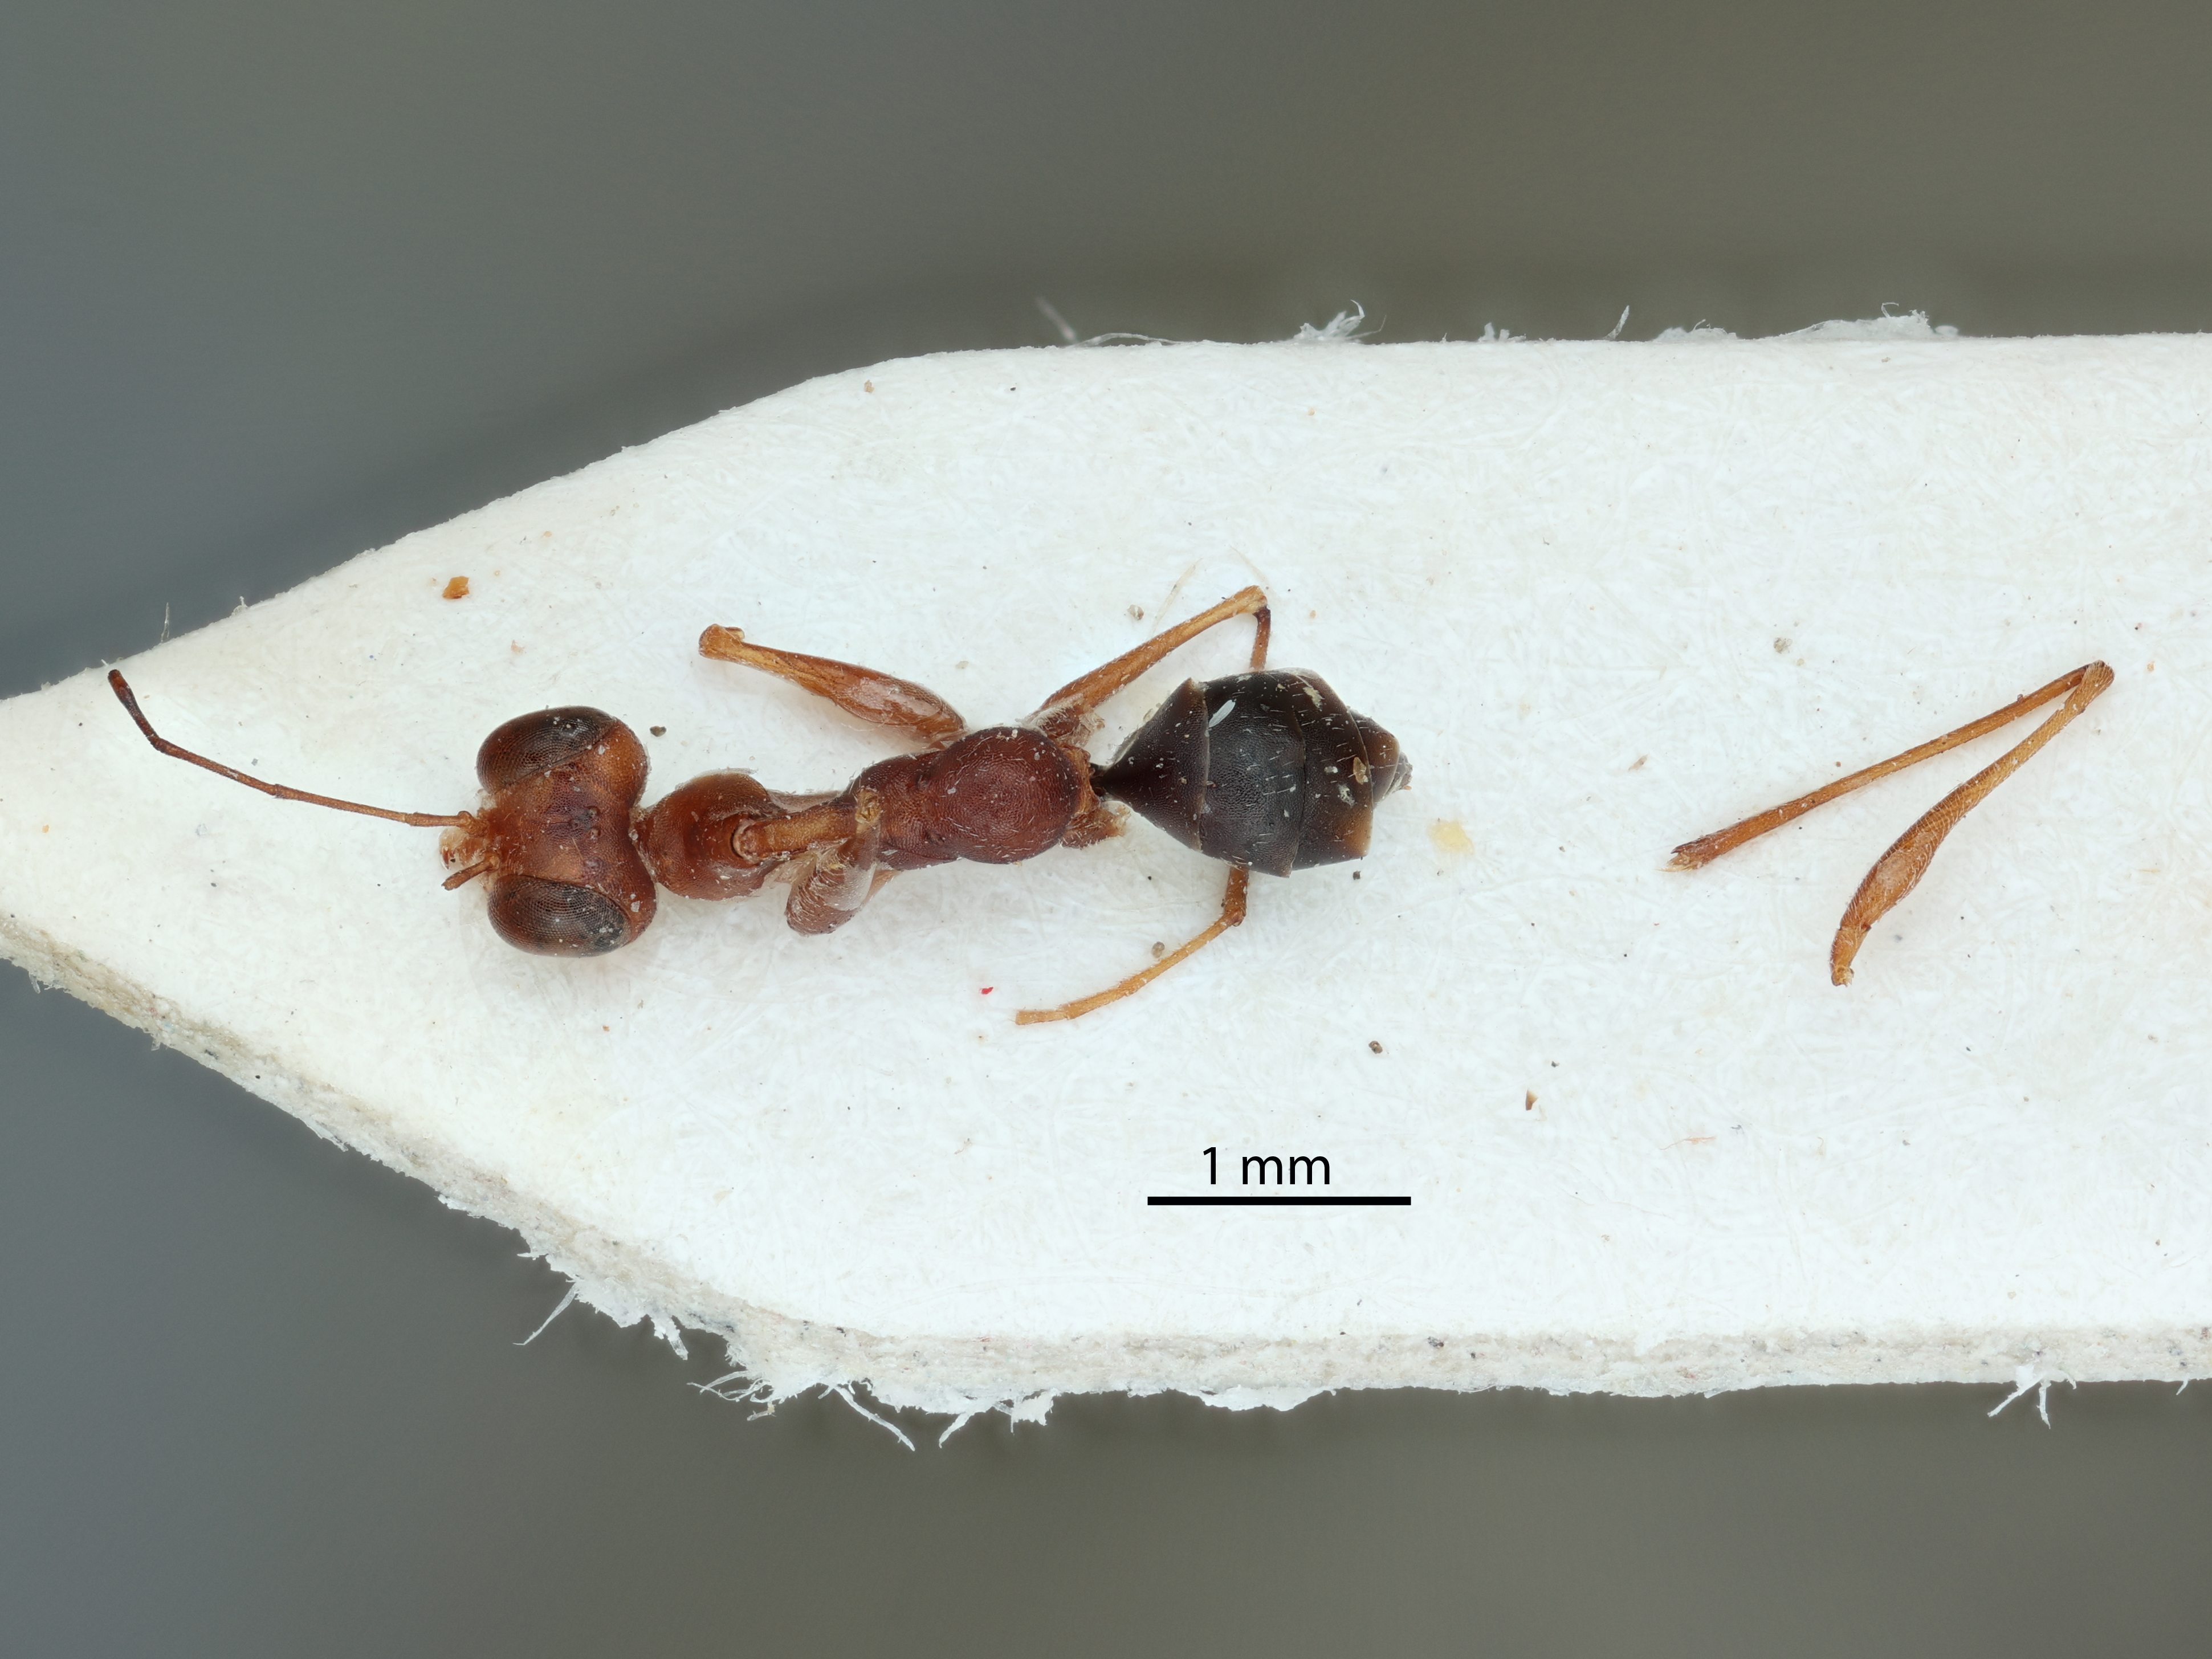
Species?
Agonatopus suturalis
